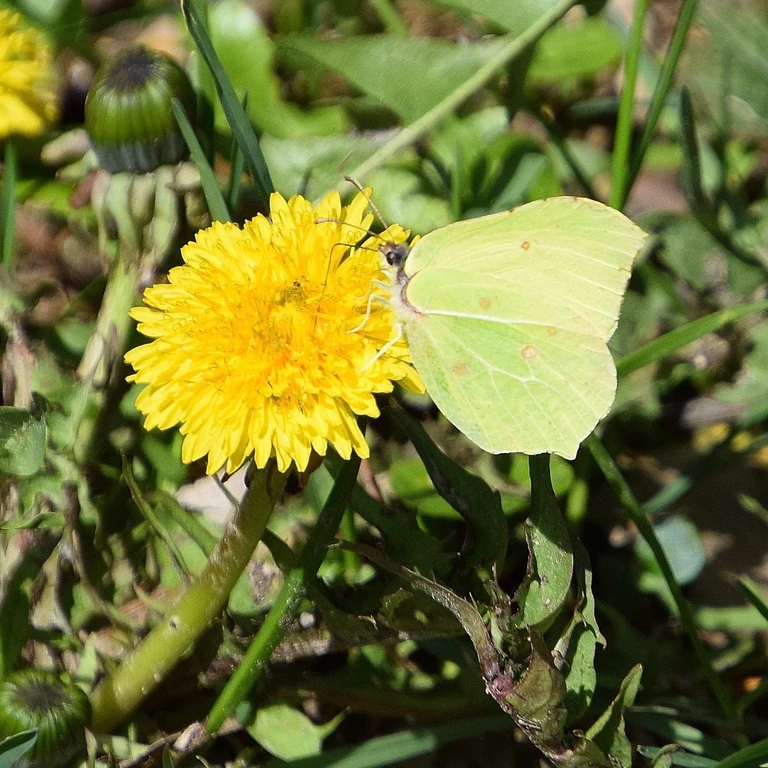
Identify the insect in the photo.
Gonepteryx rhamni
